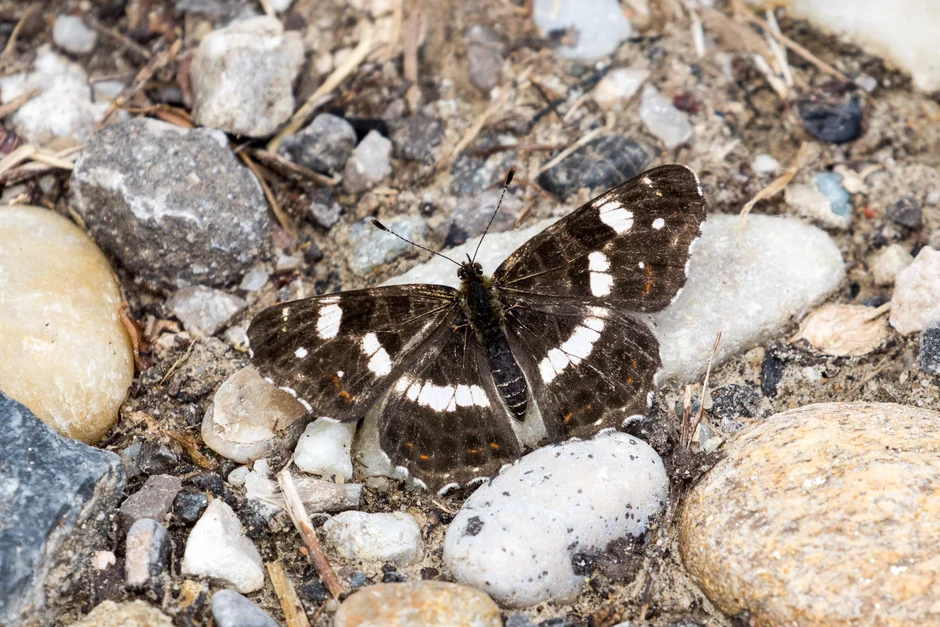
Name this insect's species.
Araschnia levana
